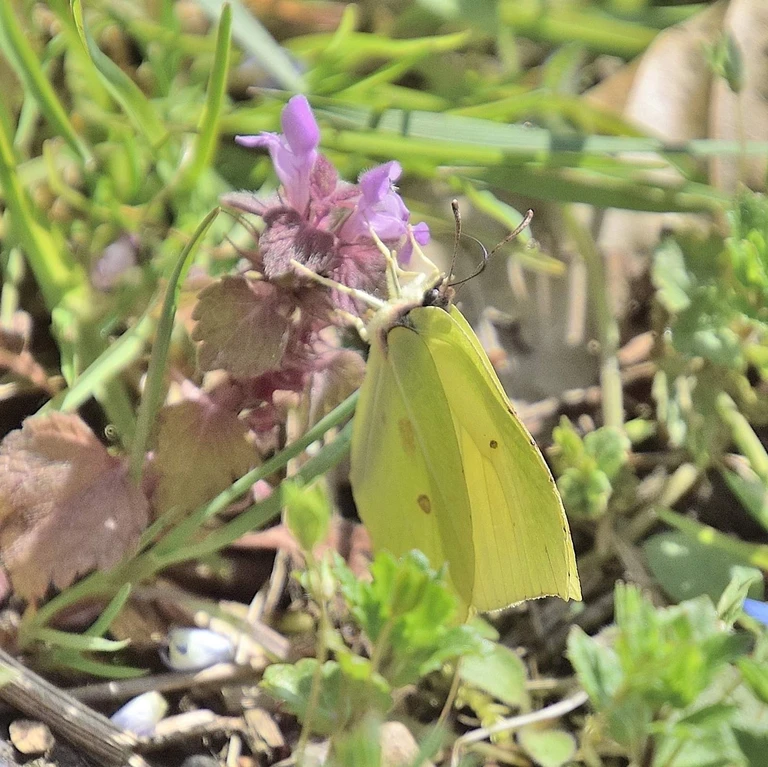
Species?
Gonepteryx rhamni
